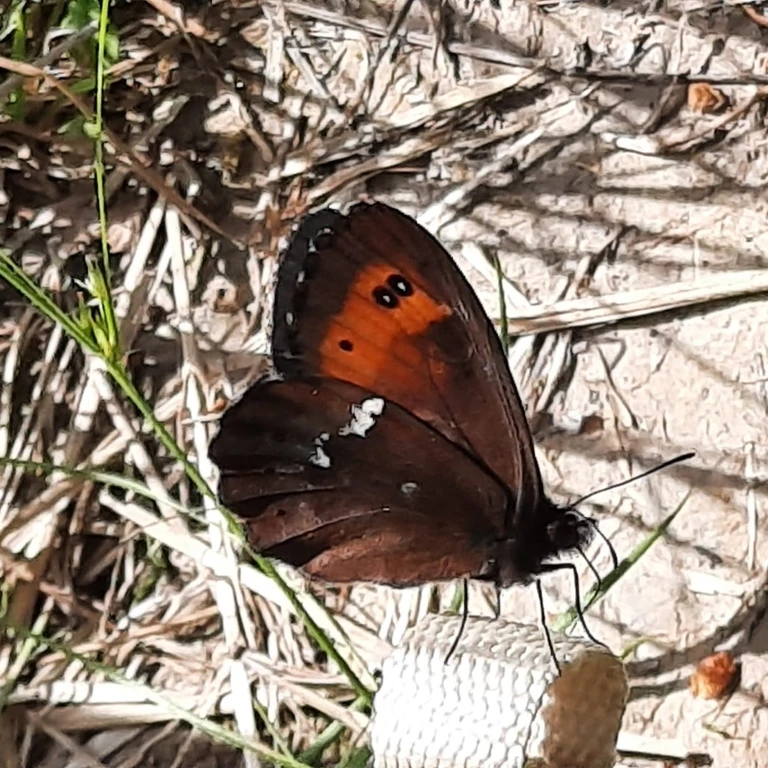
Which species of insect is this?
Erebia ligea
